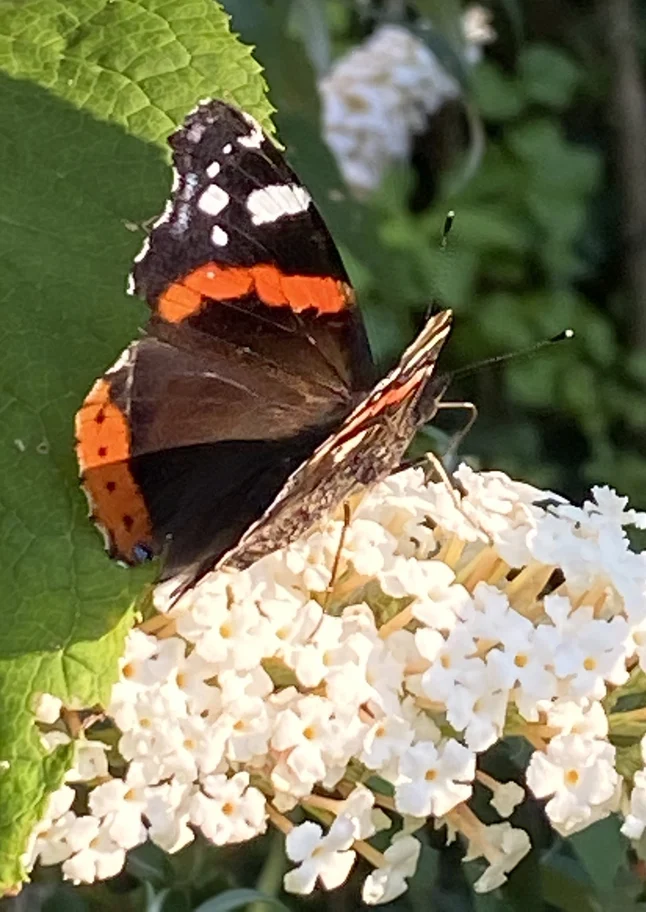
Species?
Vanessa atalanta
